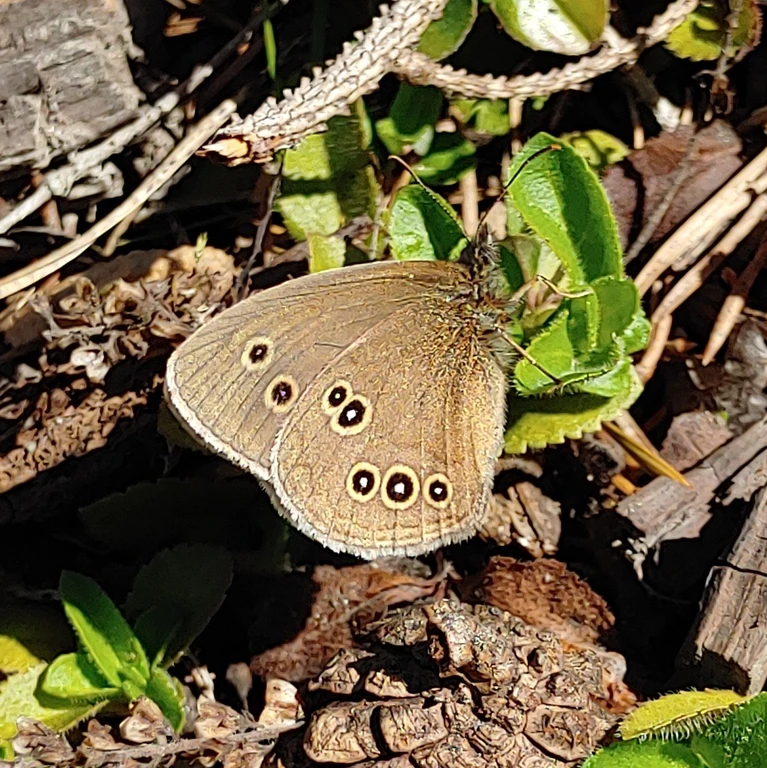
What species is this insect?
Aphantopus hyperantus
